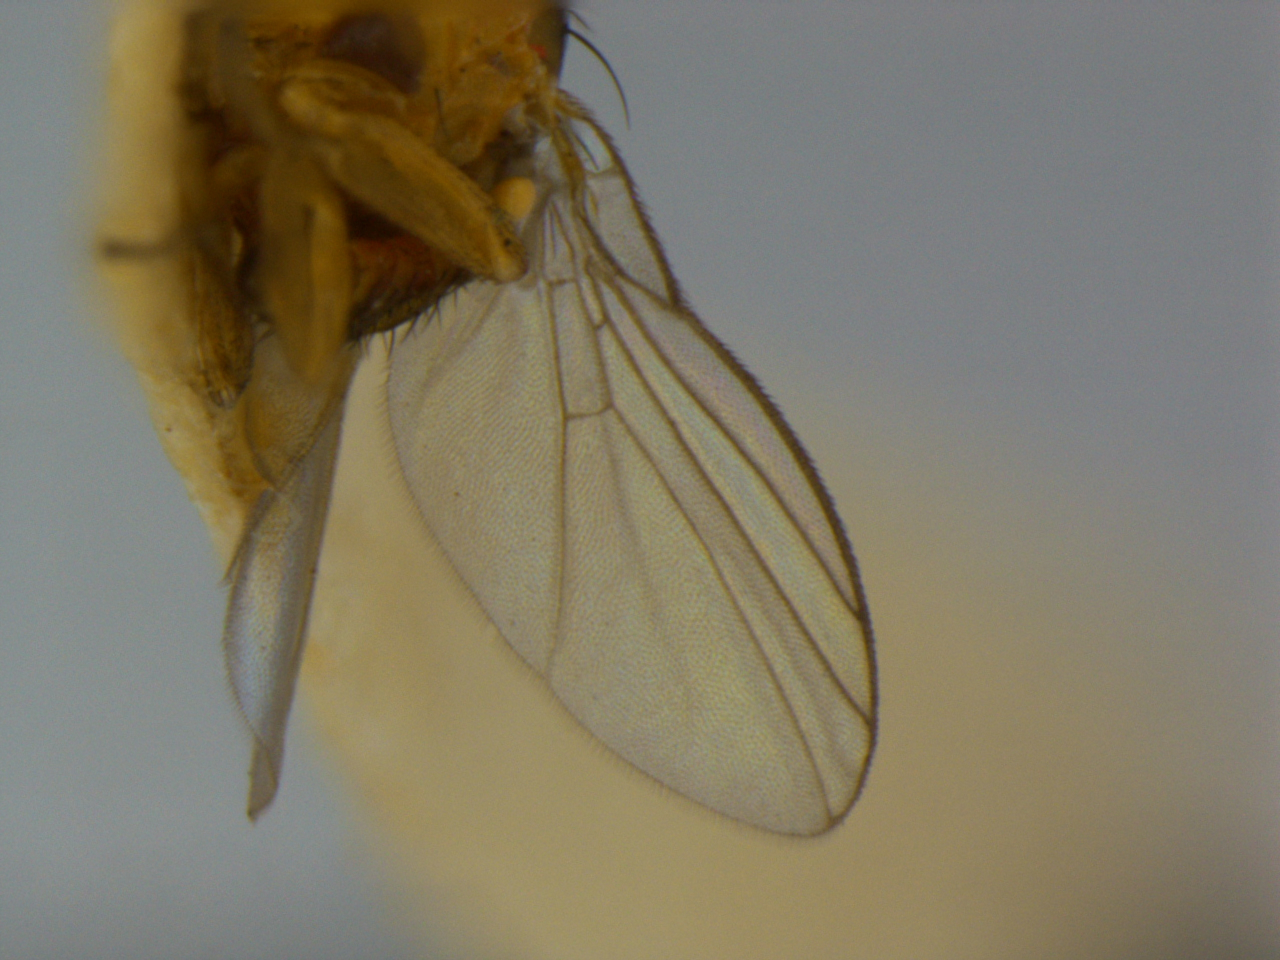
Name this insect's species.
Agromyza schmidti
